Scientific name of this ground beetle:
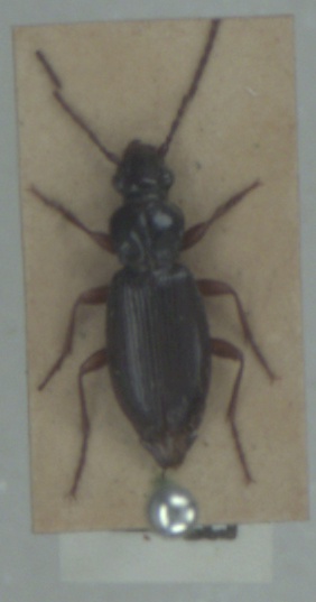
Patrobus atrorufus
